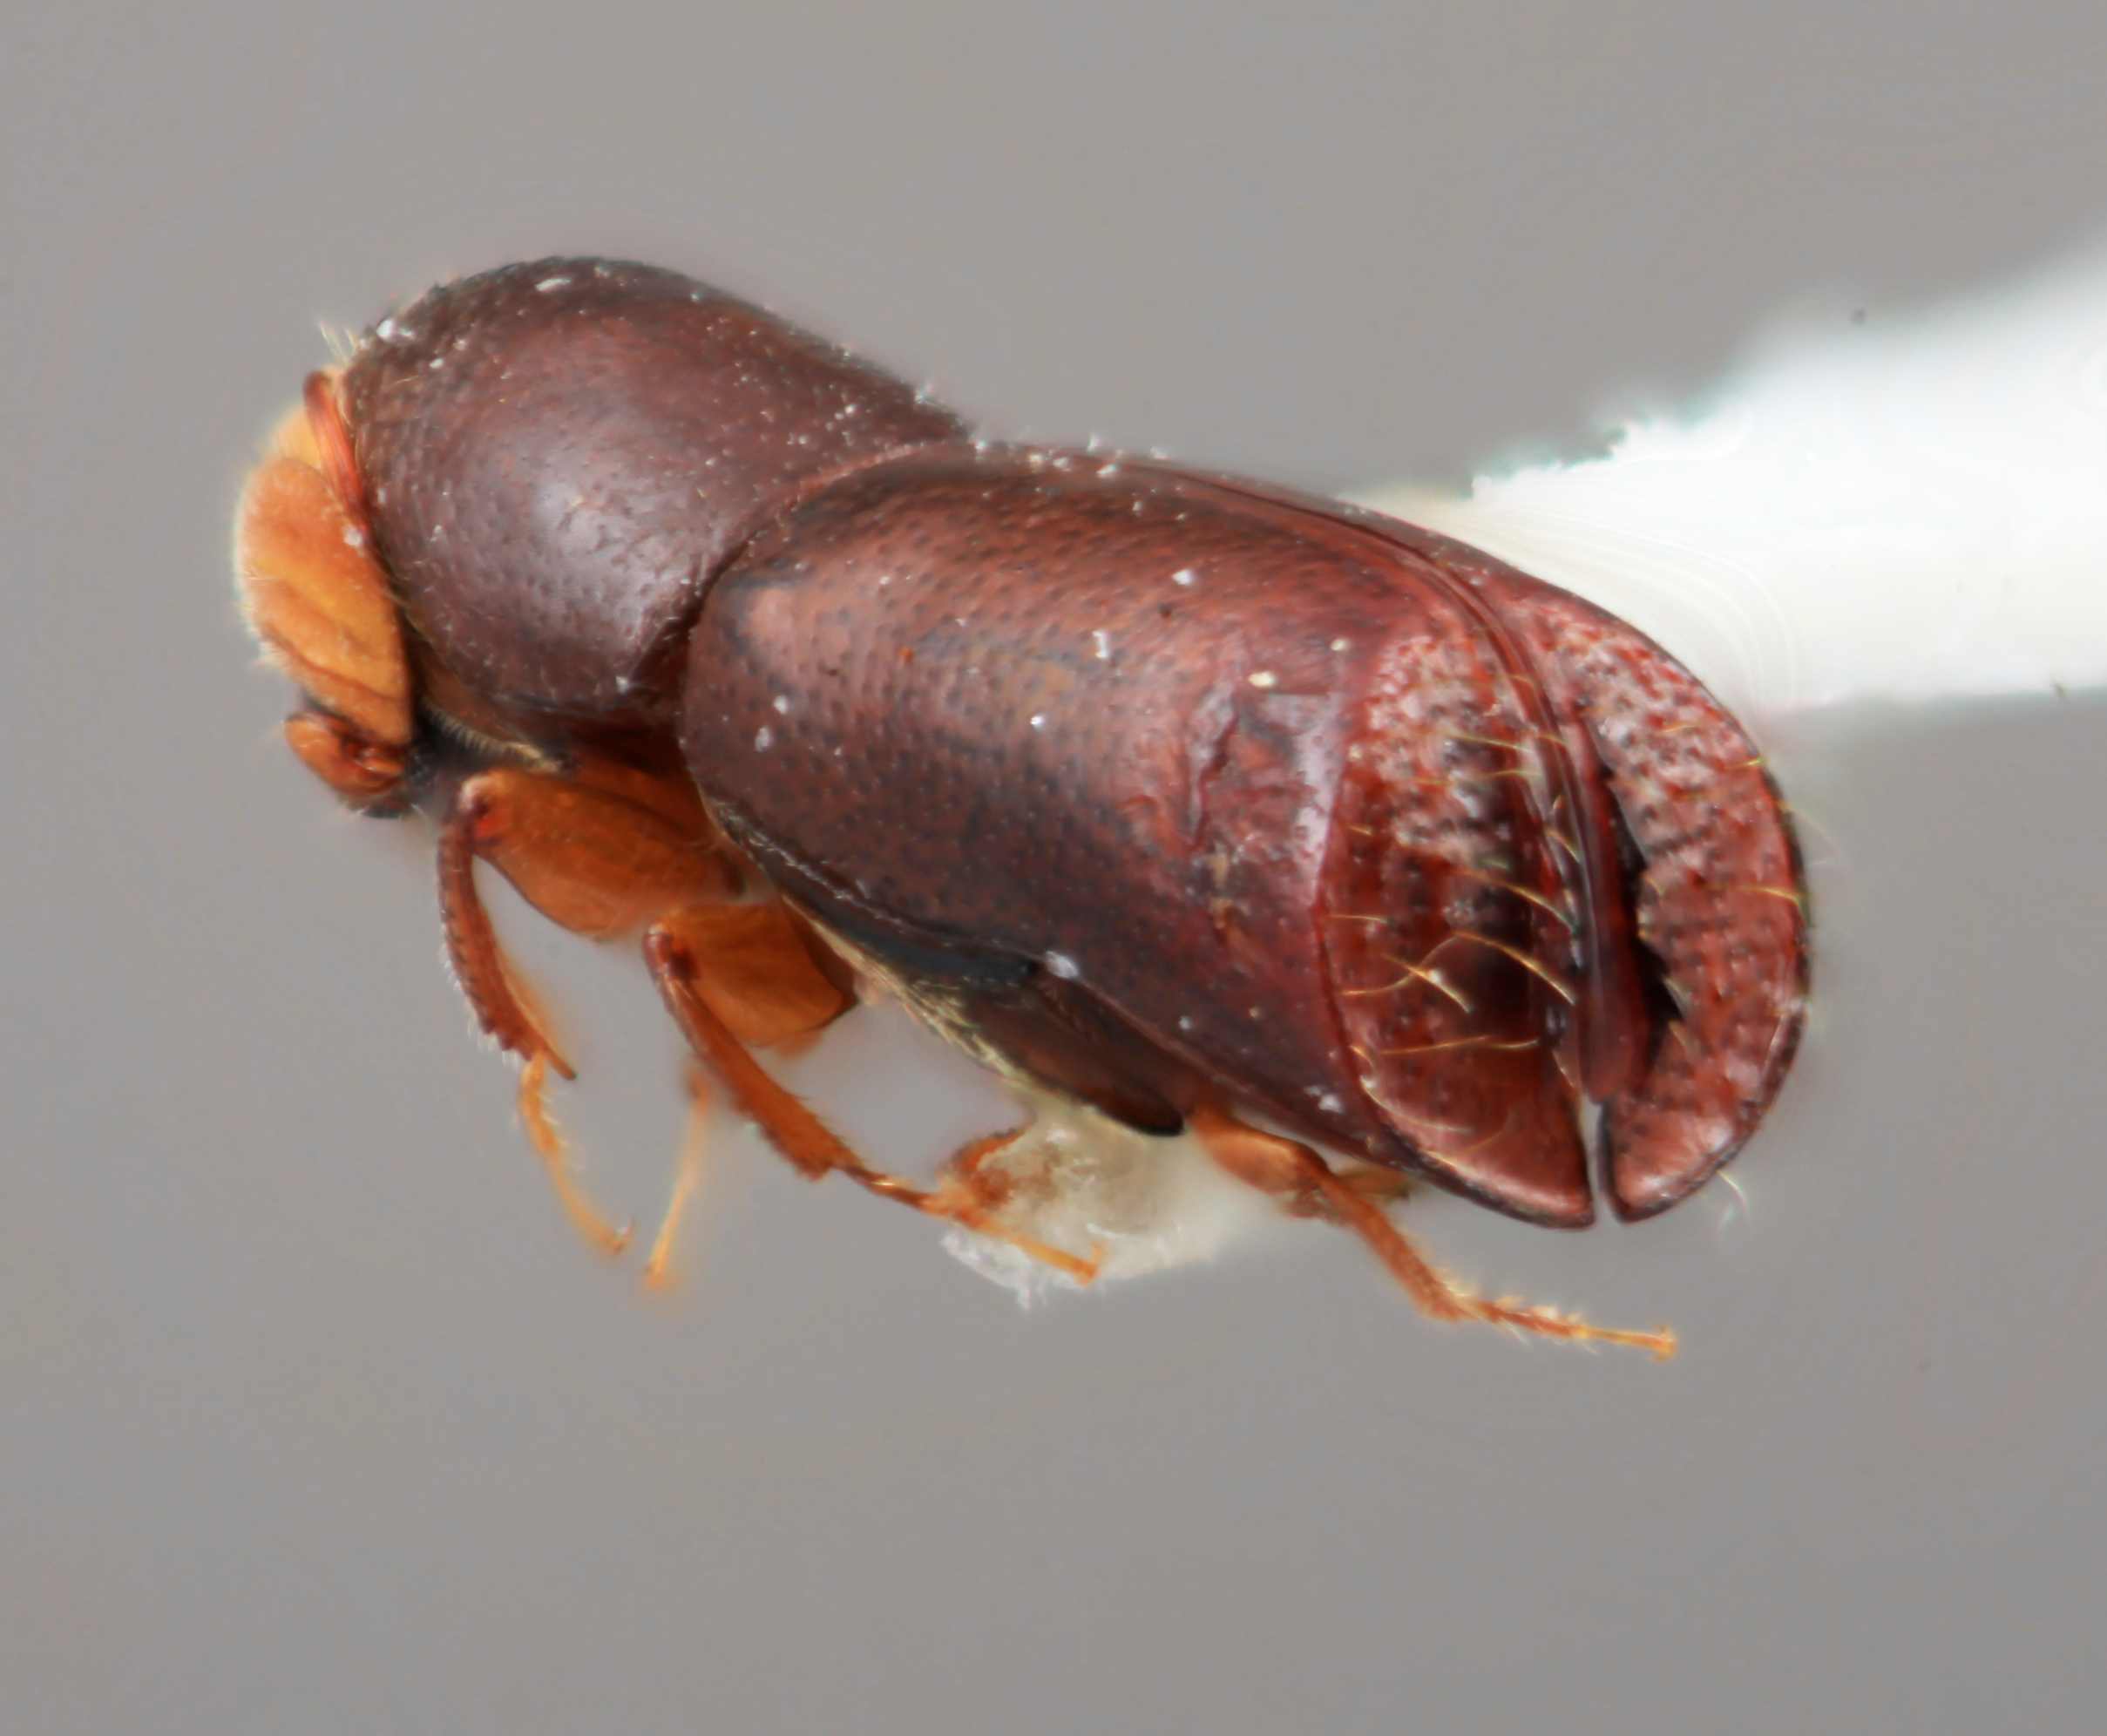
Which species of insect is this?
Corthylus additus
